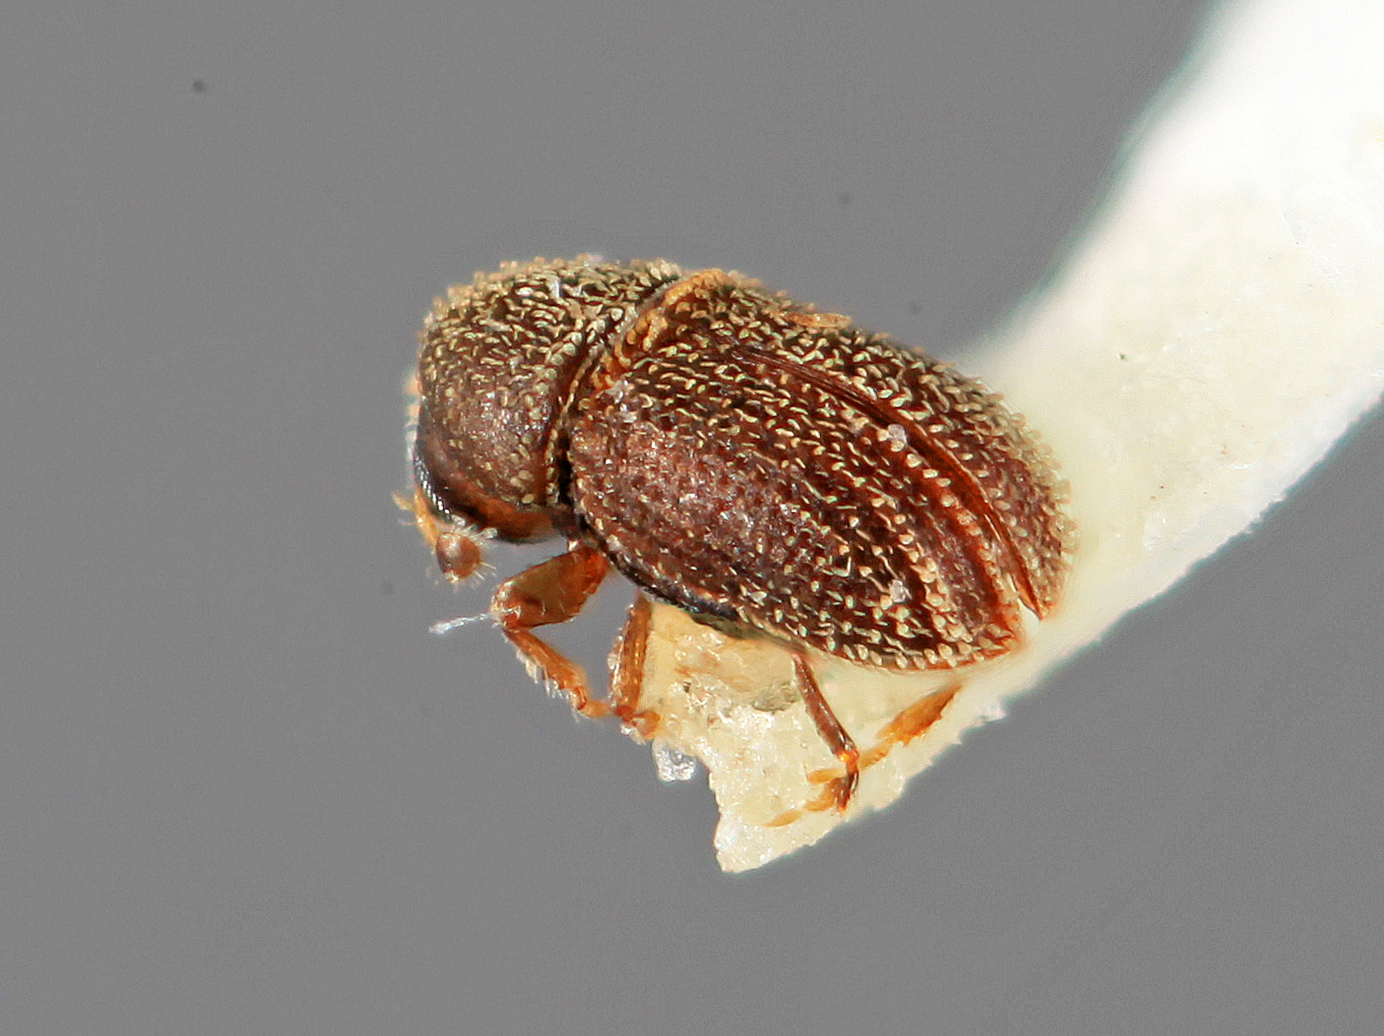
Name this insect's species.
Liparthrum meridensis
